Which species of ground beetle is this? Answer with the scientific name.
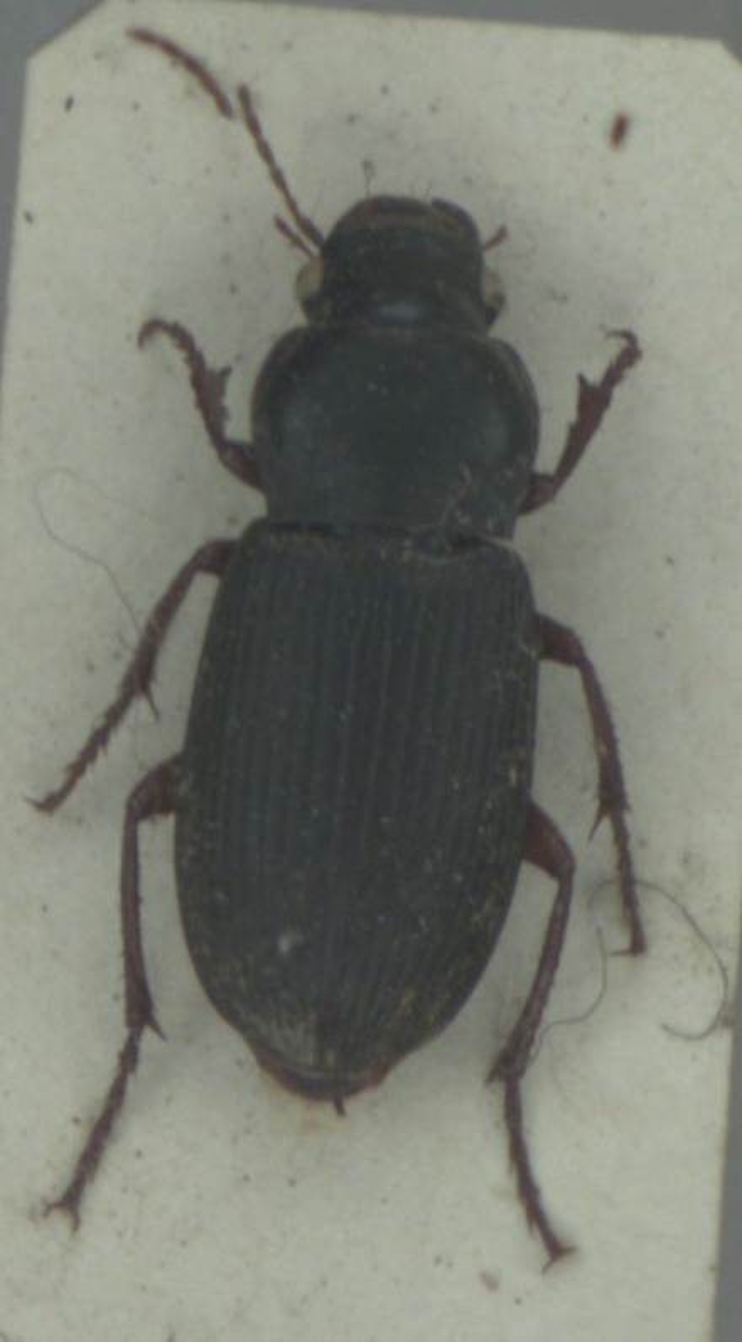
Harpalus rufipes
